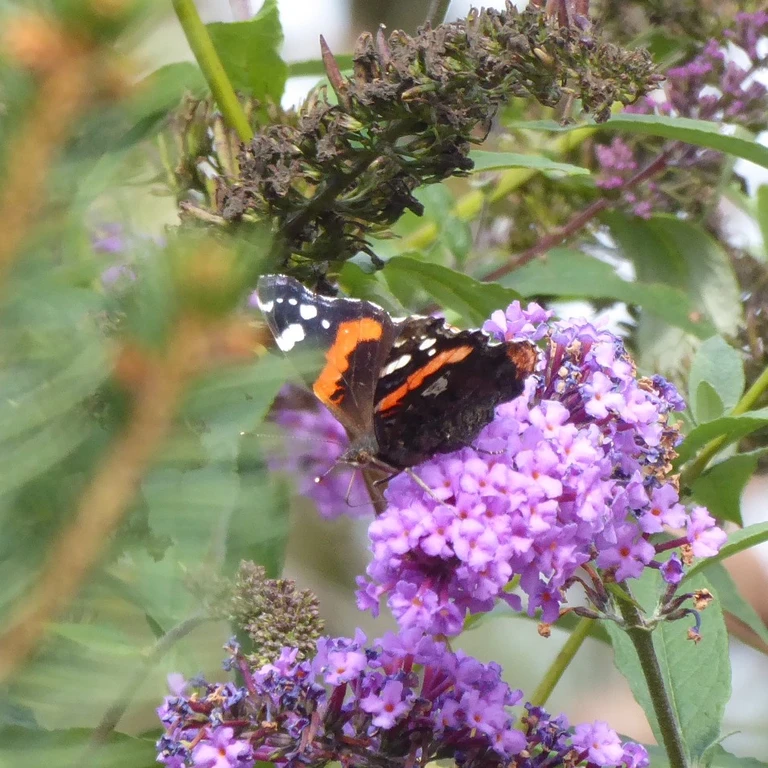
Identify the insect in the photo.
Vanessa atalanta
